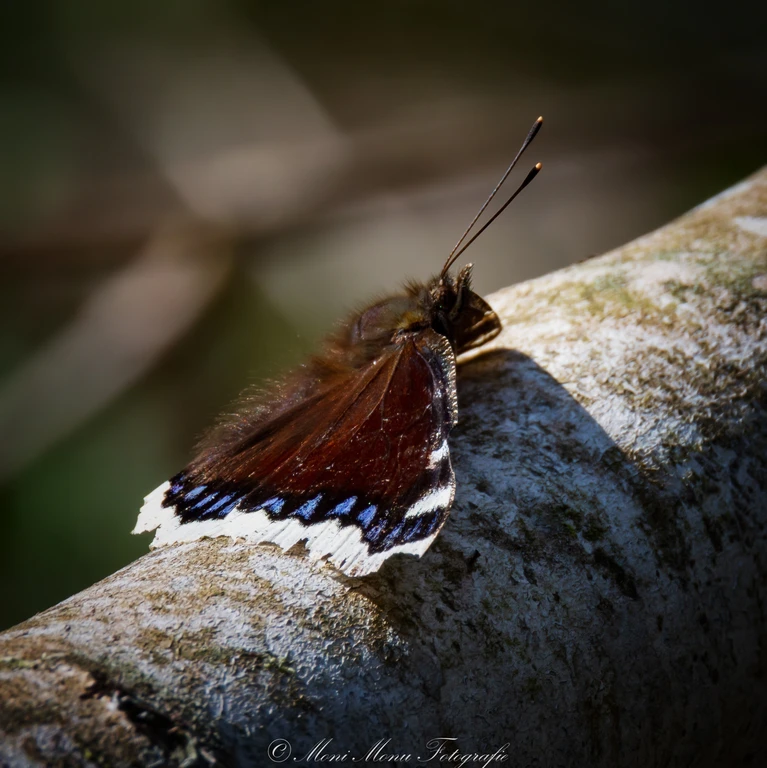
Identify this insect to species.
Nymphalis antiopa
